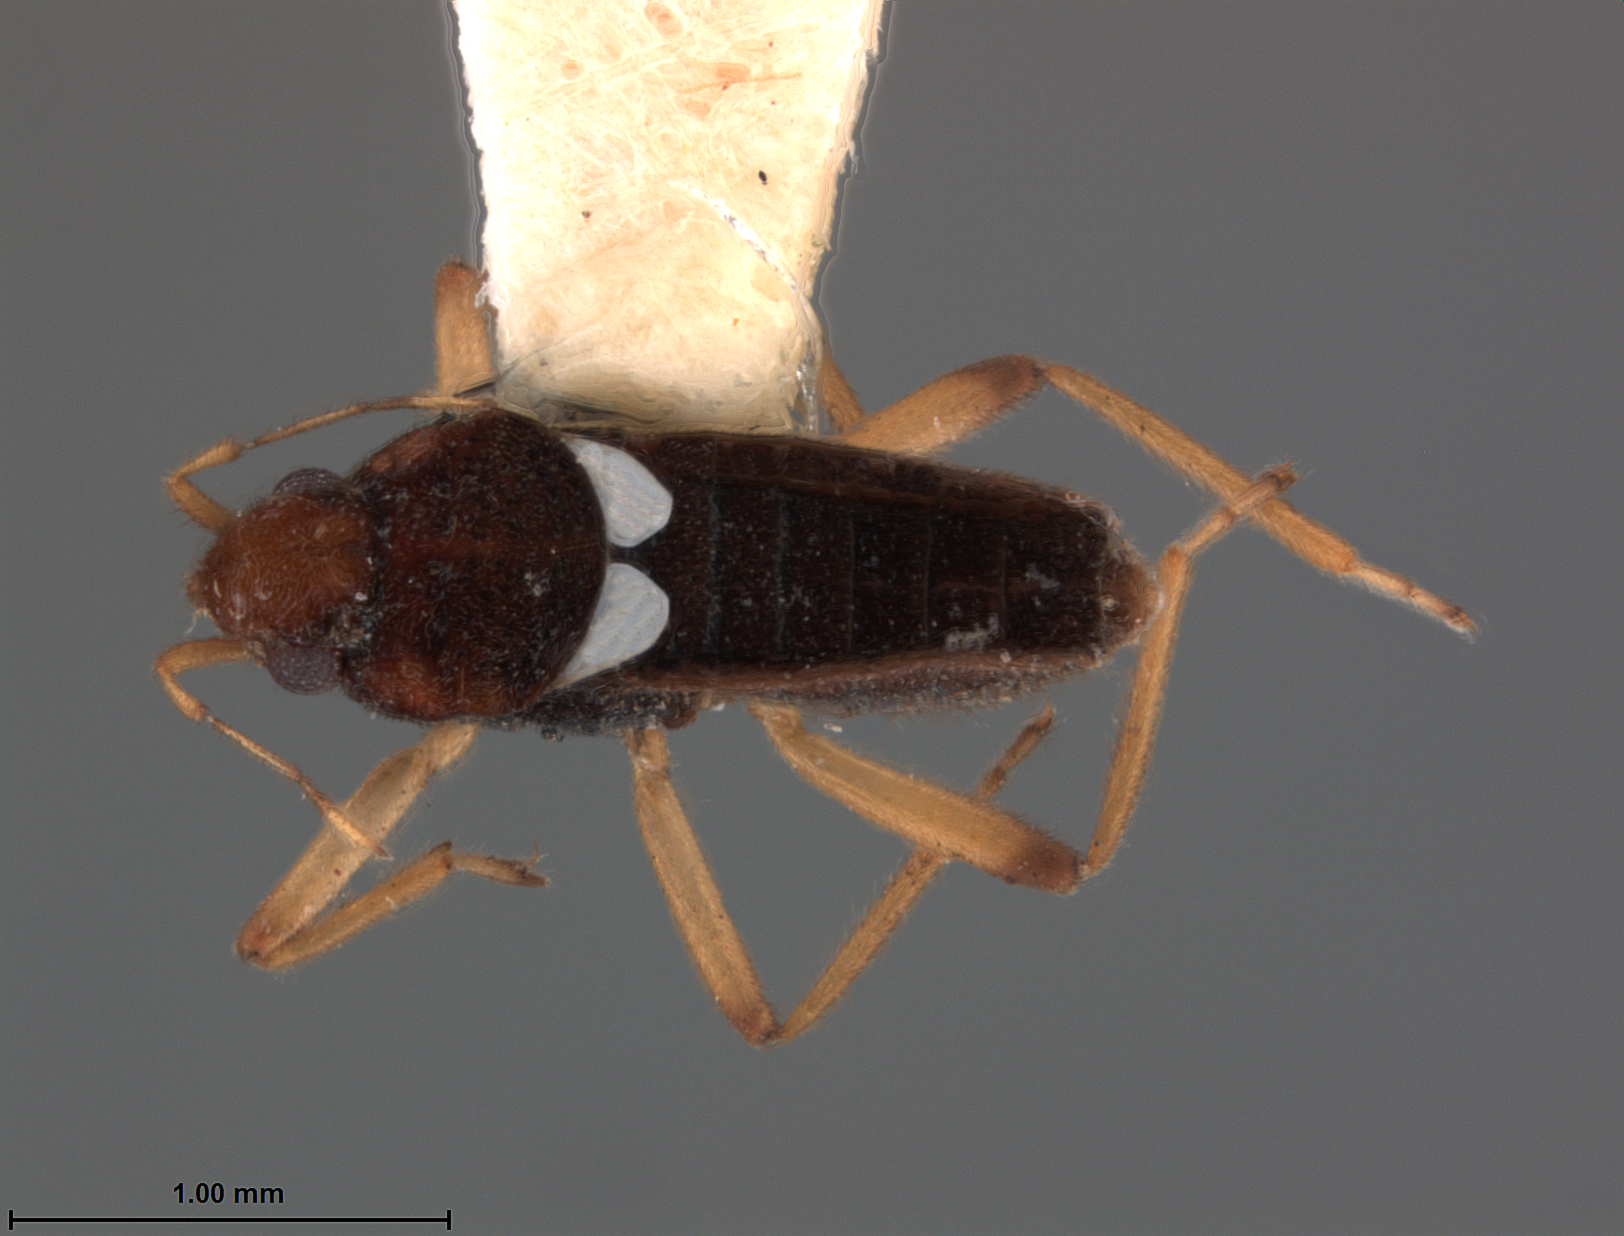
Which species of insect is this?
Microvelia laesslei
